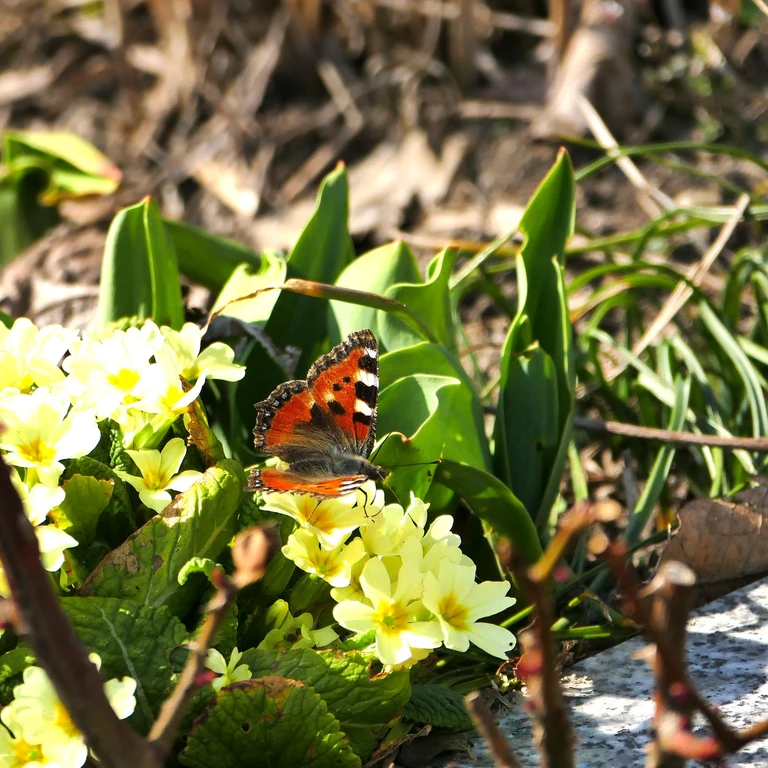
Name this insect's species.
Aglais urticae
